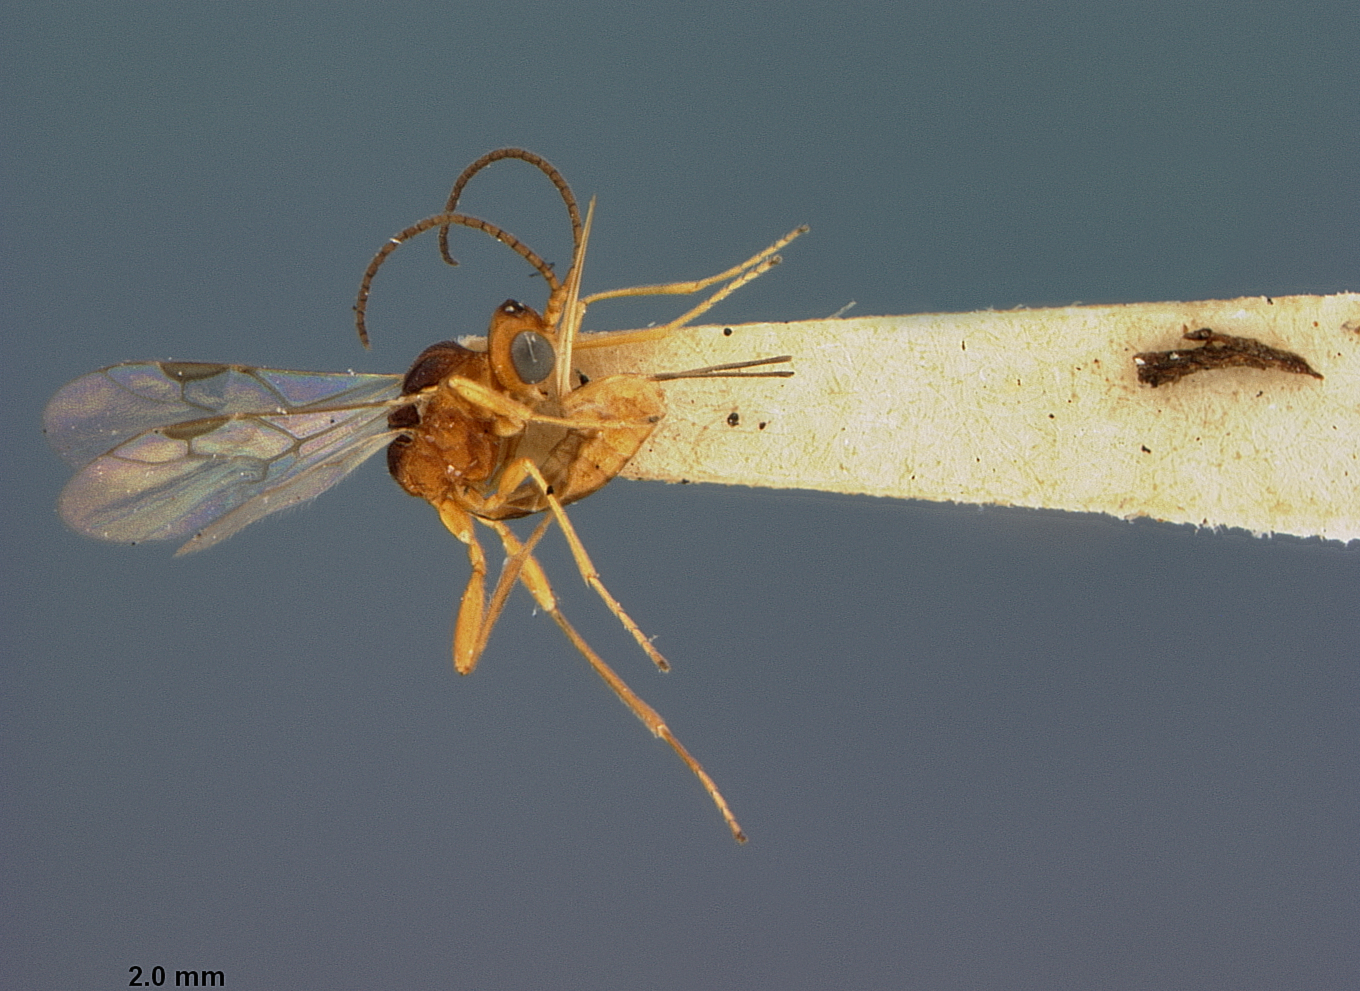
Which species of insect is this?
Microctonus carabivorus
